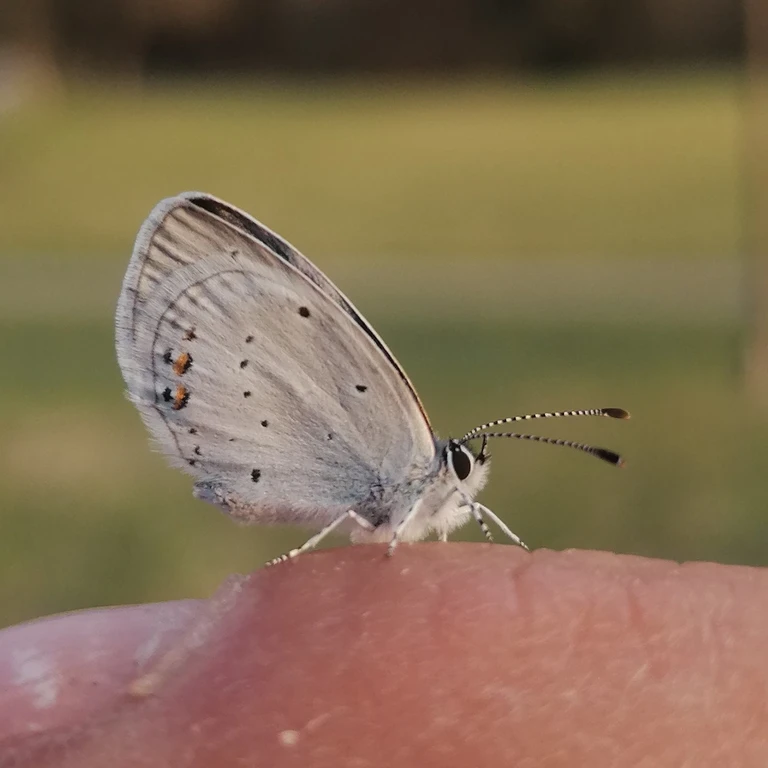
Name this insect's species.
Cupido argiades (also Elkalyce argiades)
